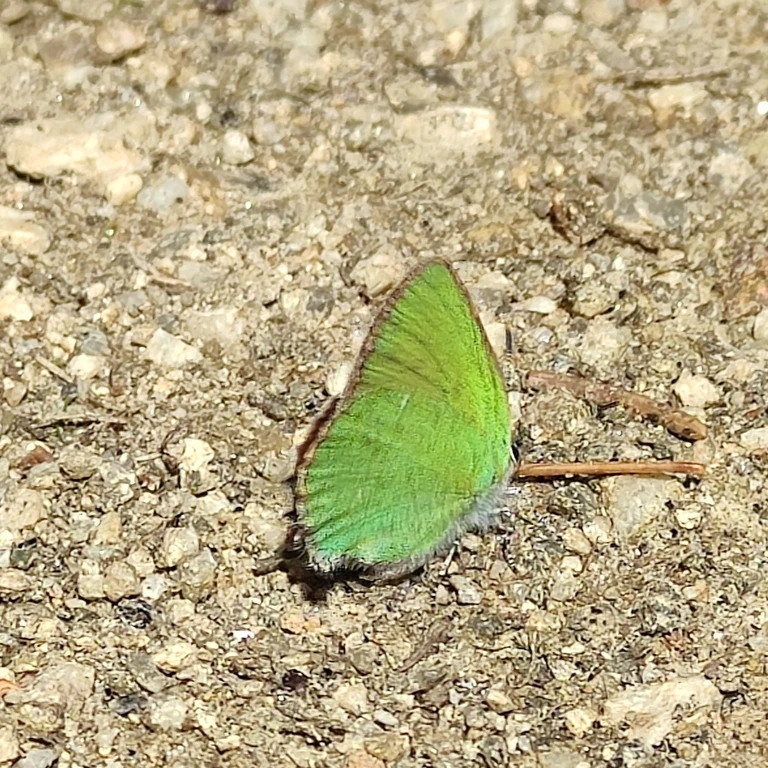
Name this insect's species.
Callophrys rubi
